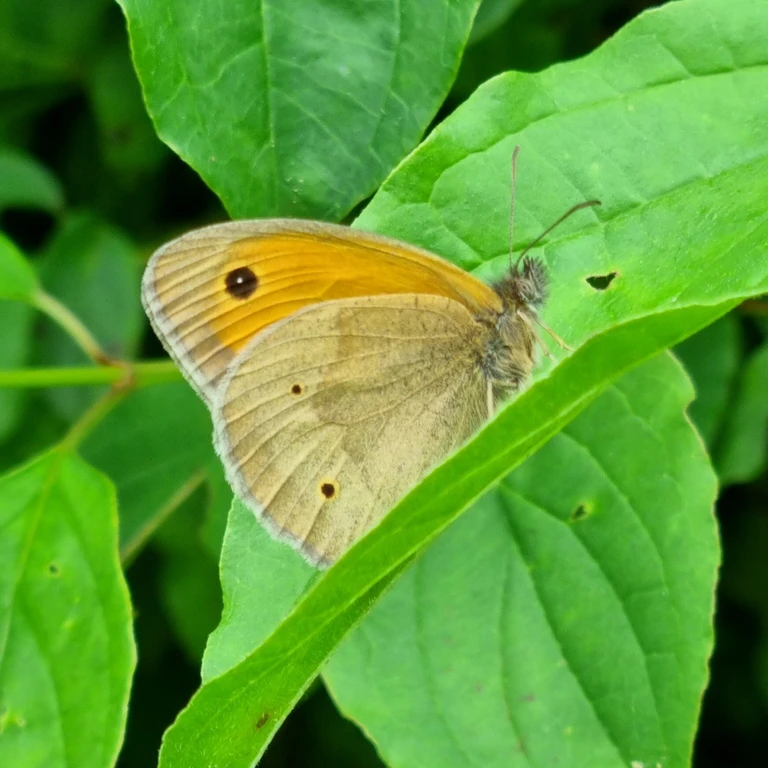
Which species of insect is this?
Maniola jurtina
